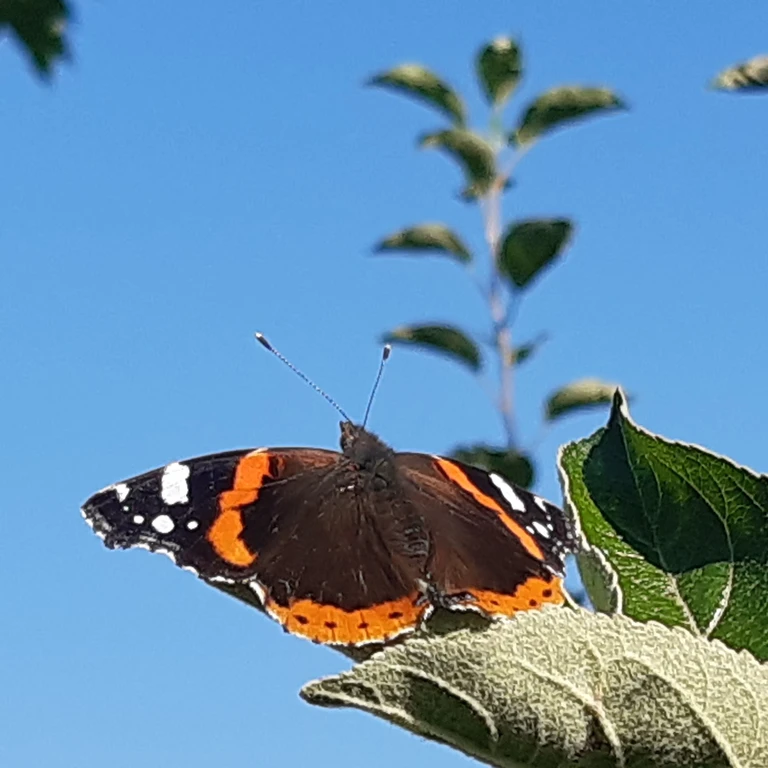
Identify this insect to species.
Vanessa atalanta
